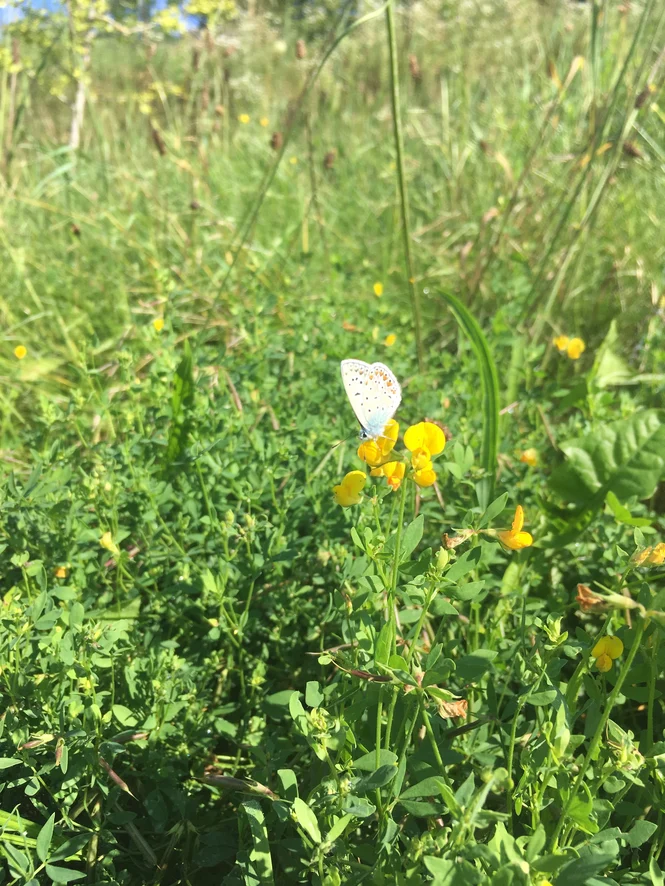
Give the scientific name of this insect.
Polyommatus icarus
